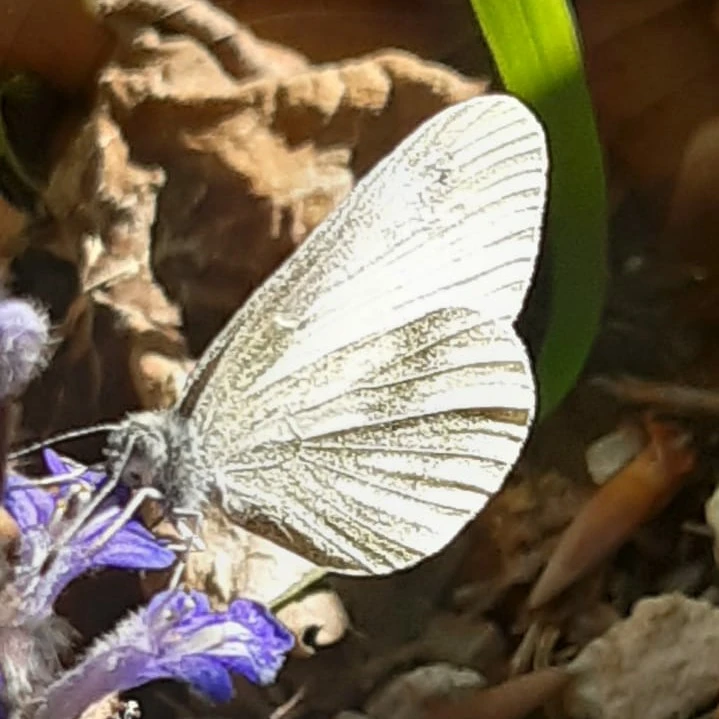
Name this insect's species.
Leptidea sinapis/juvernica
